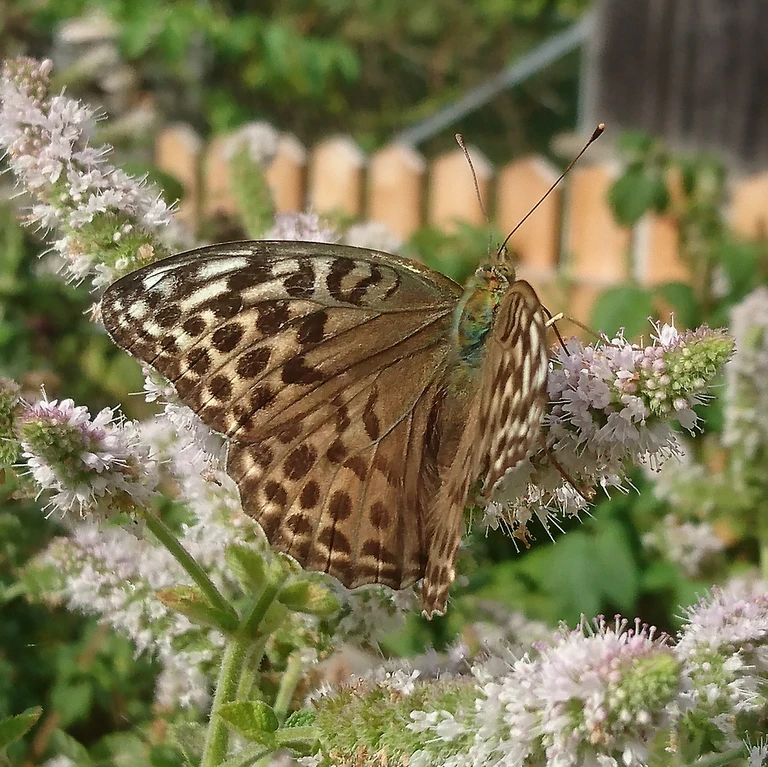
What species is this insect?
Argynnis paphia
